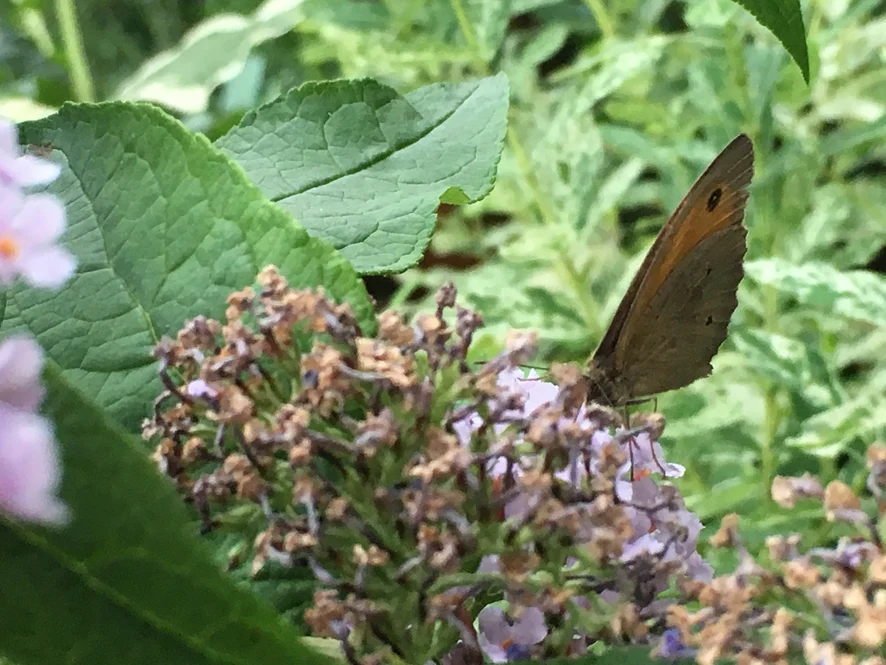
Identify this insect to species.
Maniola jurtina
